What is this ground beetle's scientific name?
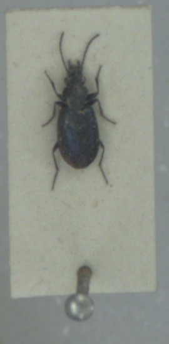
Bembidion bipunctatum
